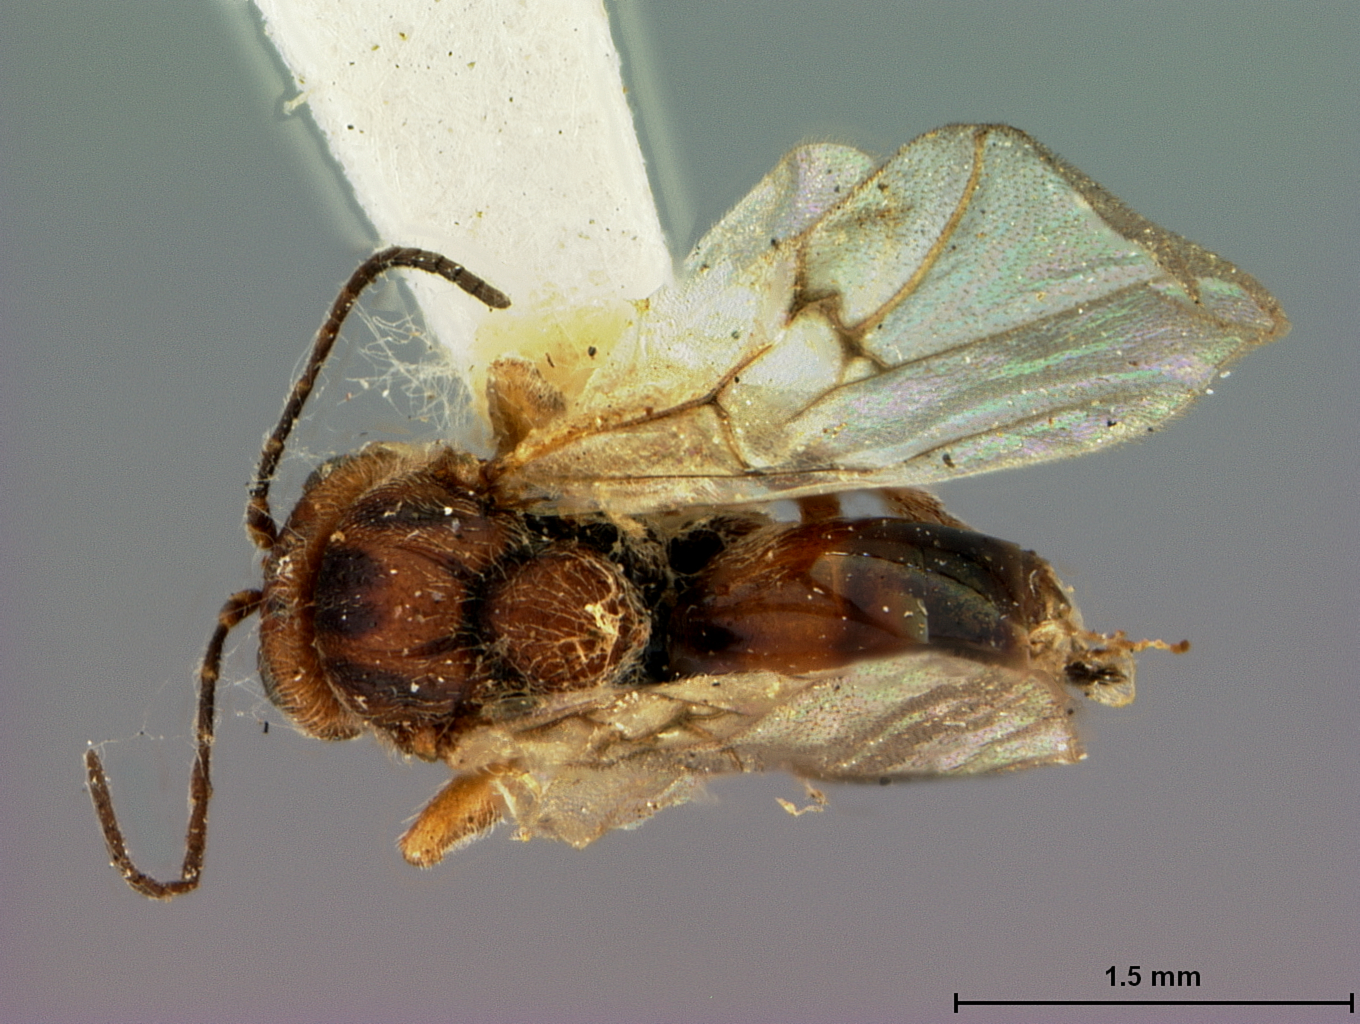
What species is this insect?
Cynips quercus
